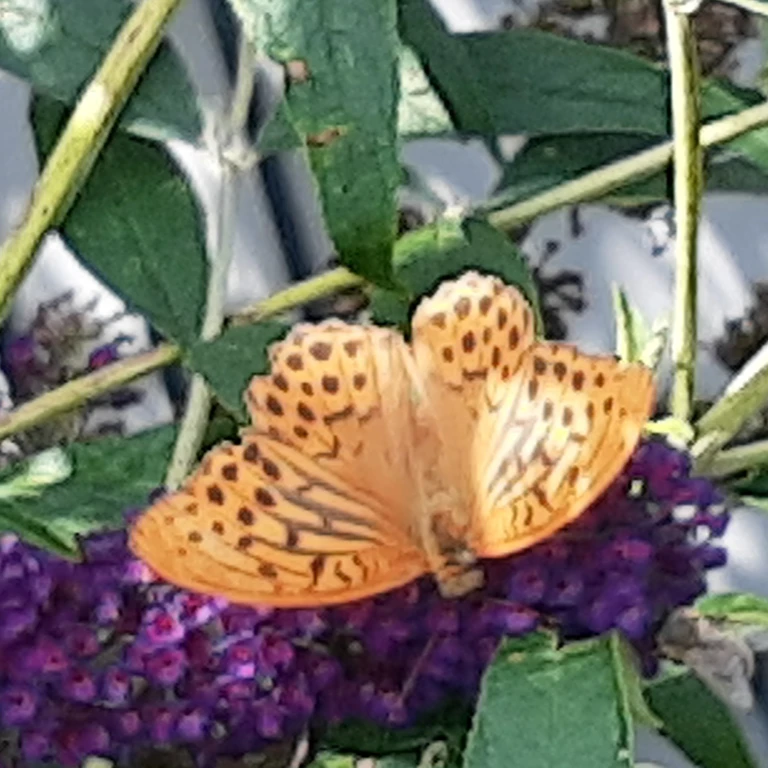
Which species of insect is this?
Argynnis paphia
